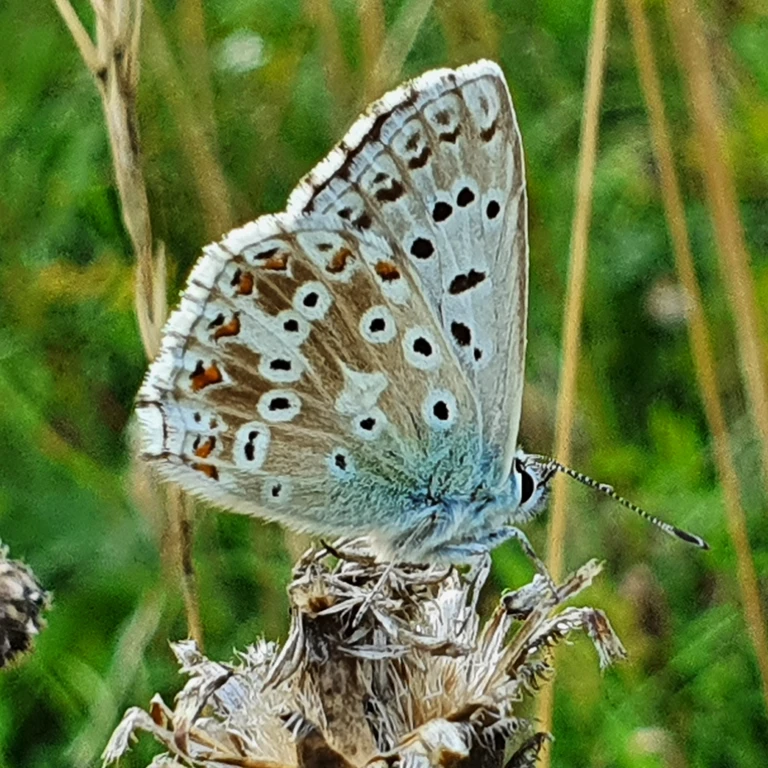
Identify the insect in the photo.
Lysandra coridon
